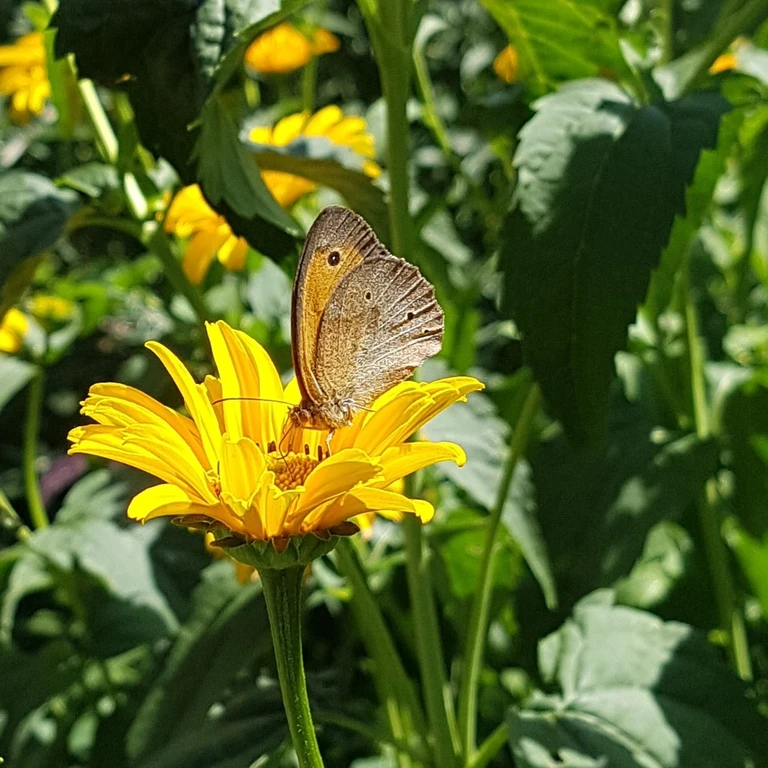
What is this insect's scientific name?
Maniola jurtina
